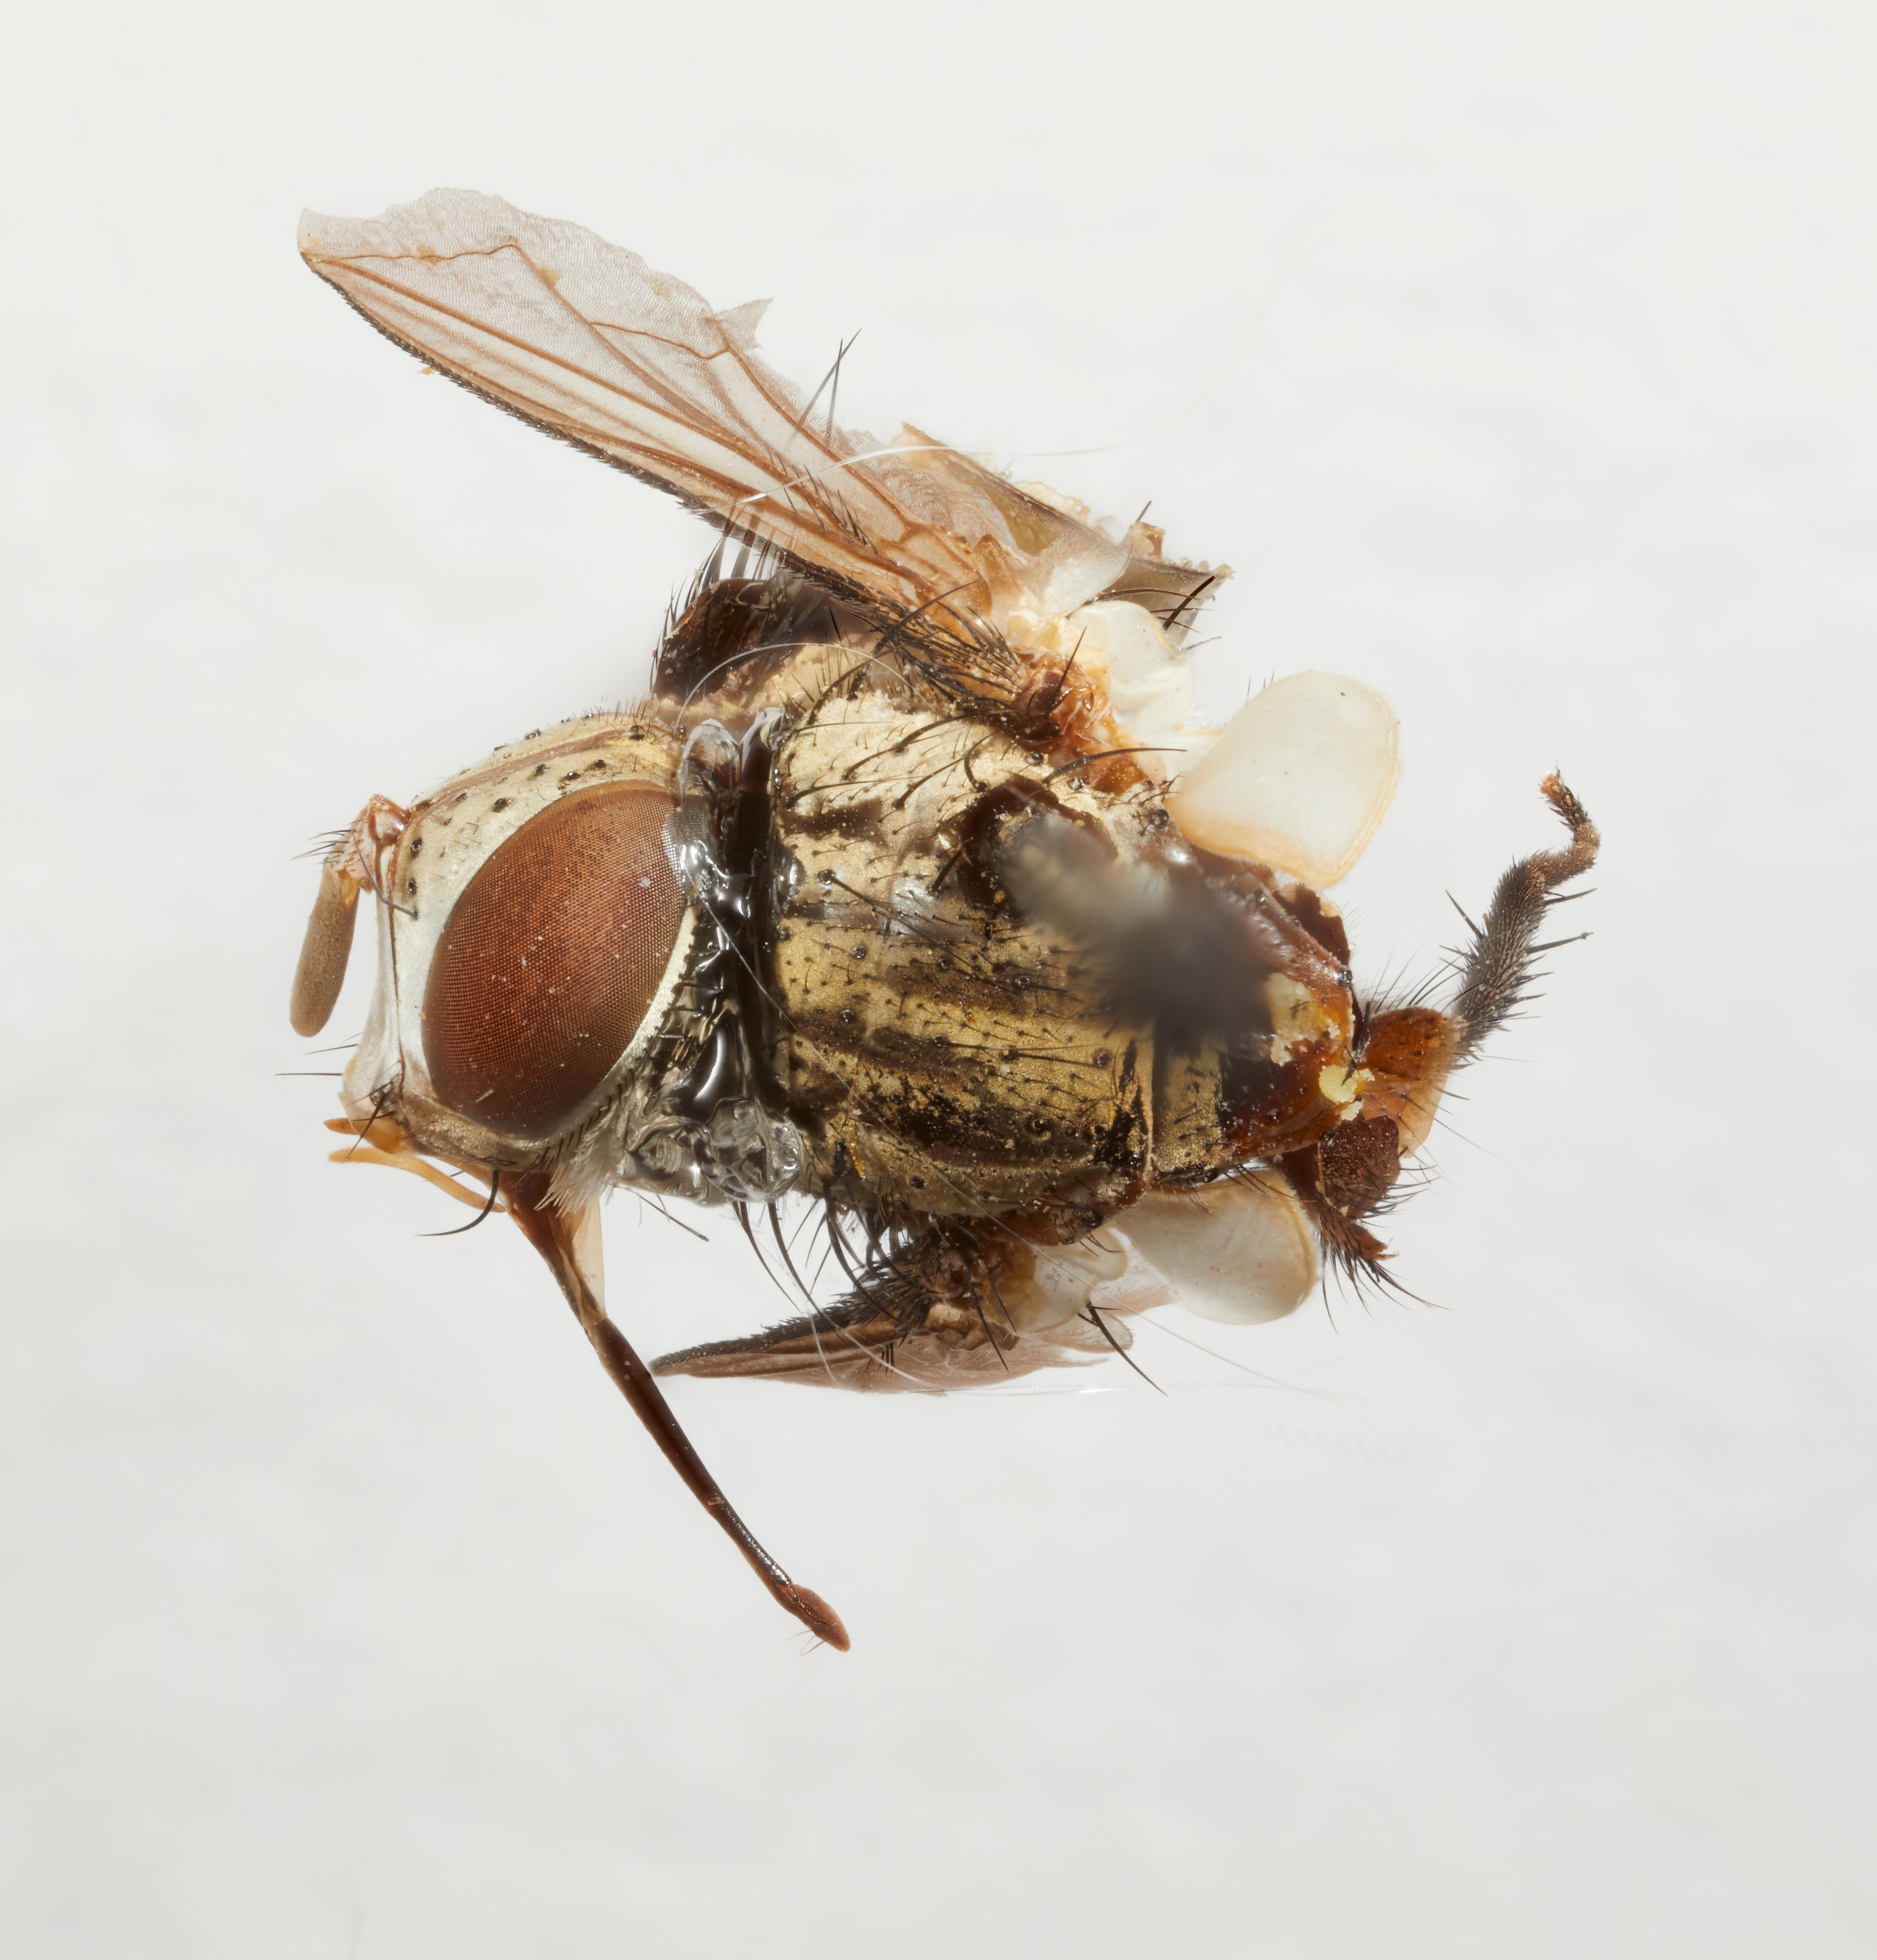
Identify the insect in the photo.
Microsillus pollinosus
